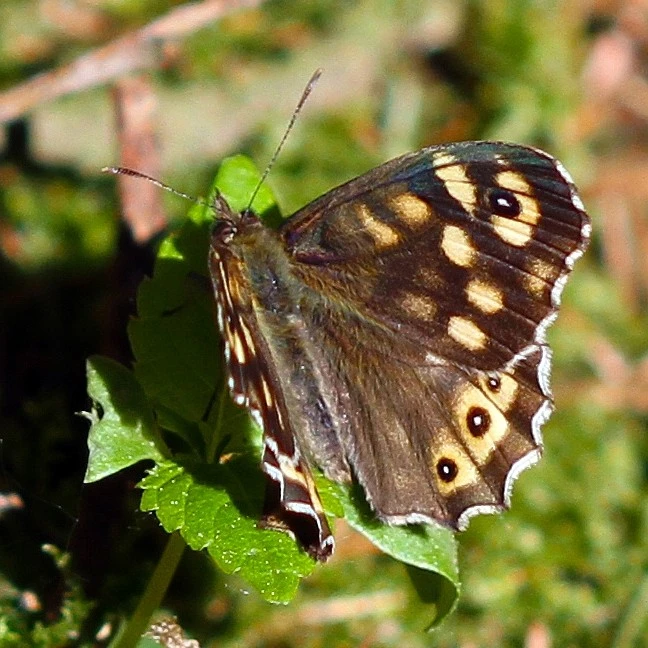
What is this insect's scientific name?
Pararge aegeria
